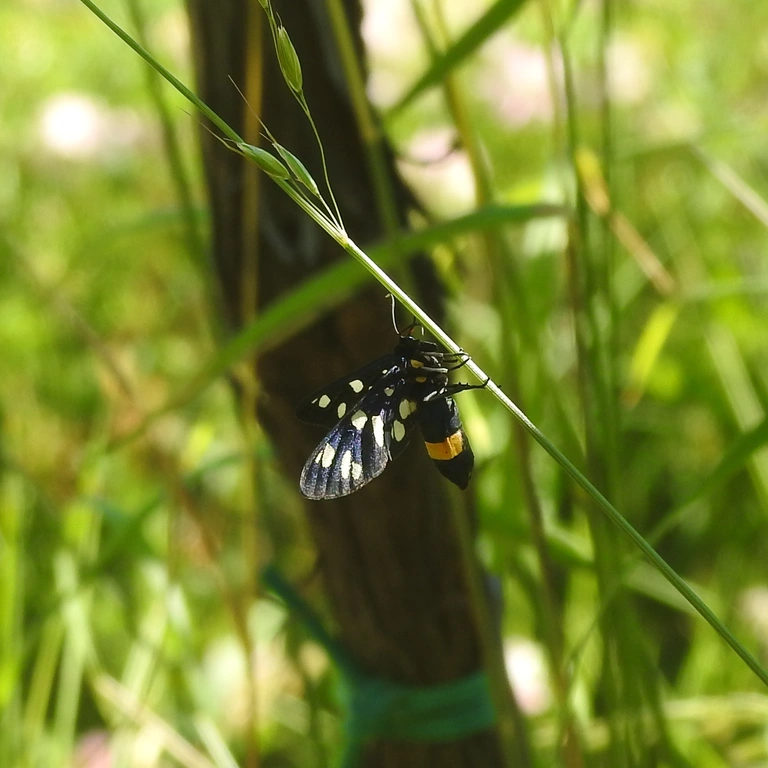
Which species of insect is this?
Amata phegea
